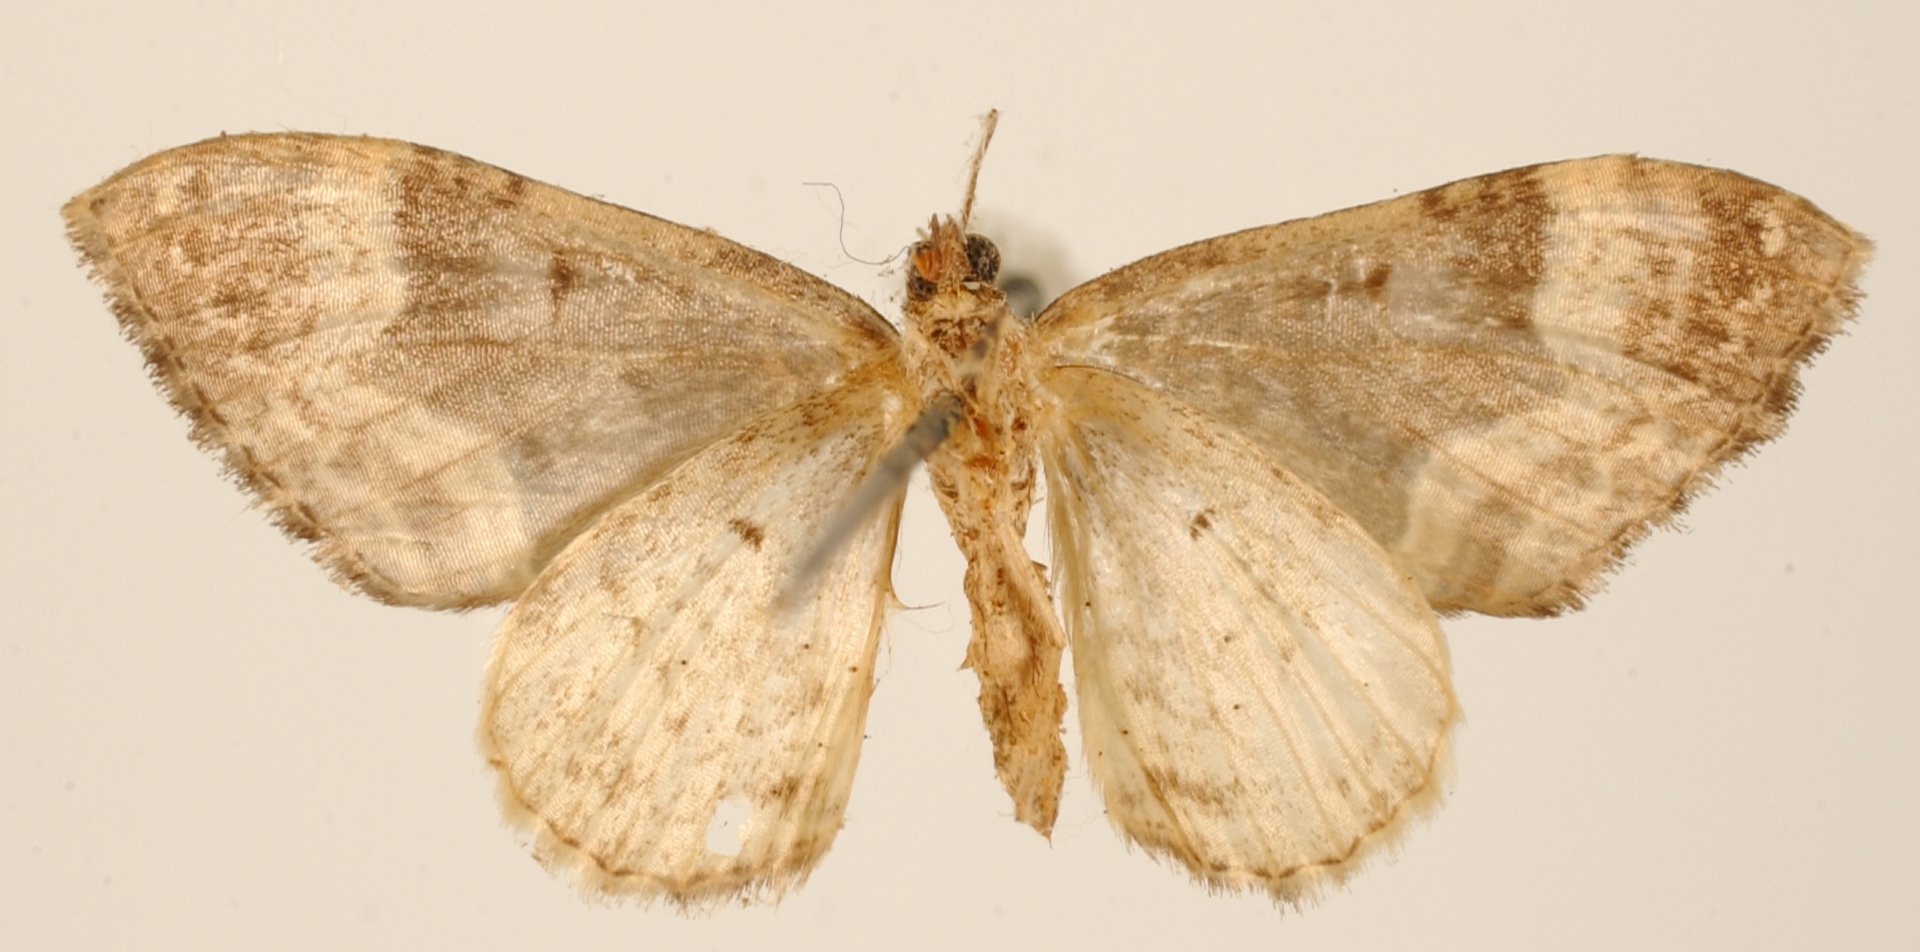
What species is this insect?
Hammaptera subvinosa
